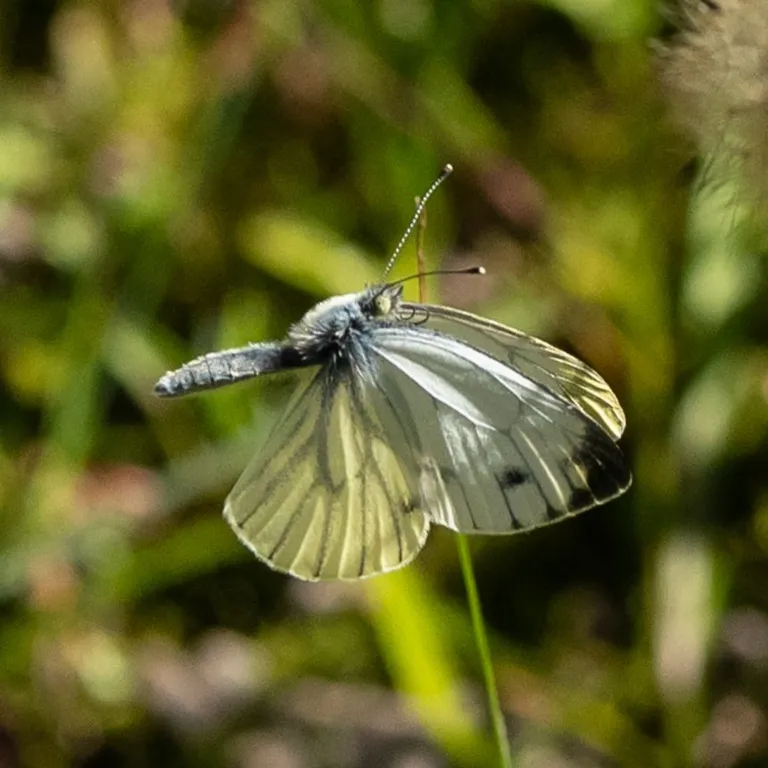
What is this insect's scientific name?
Pieris napi
